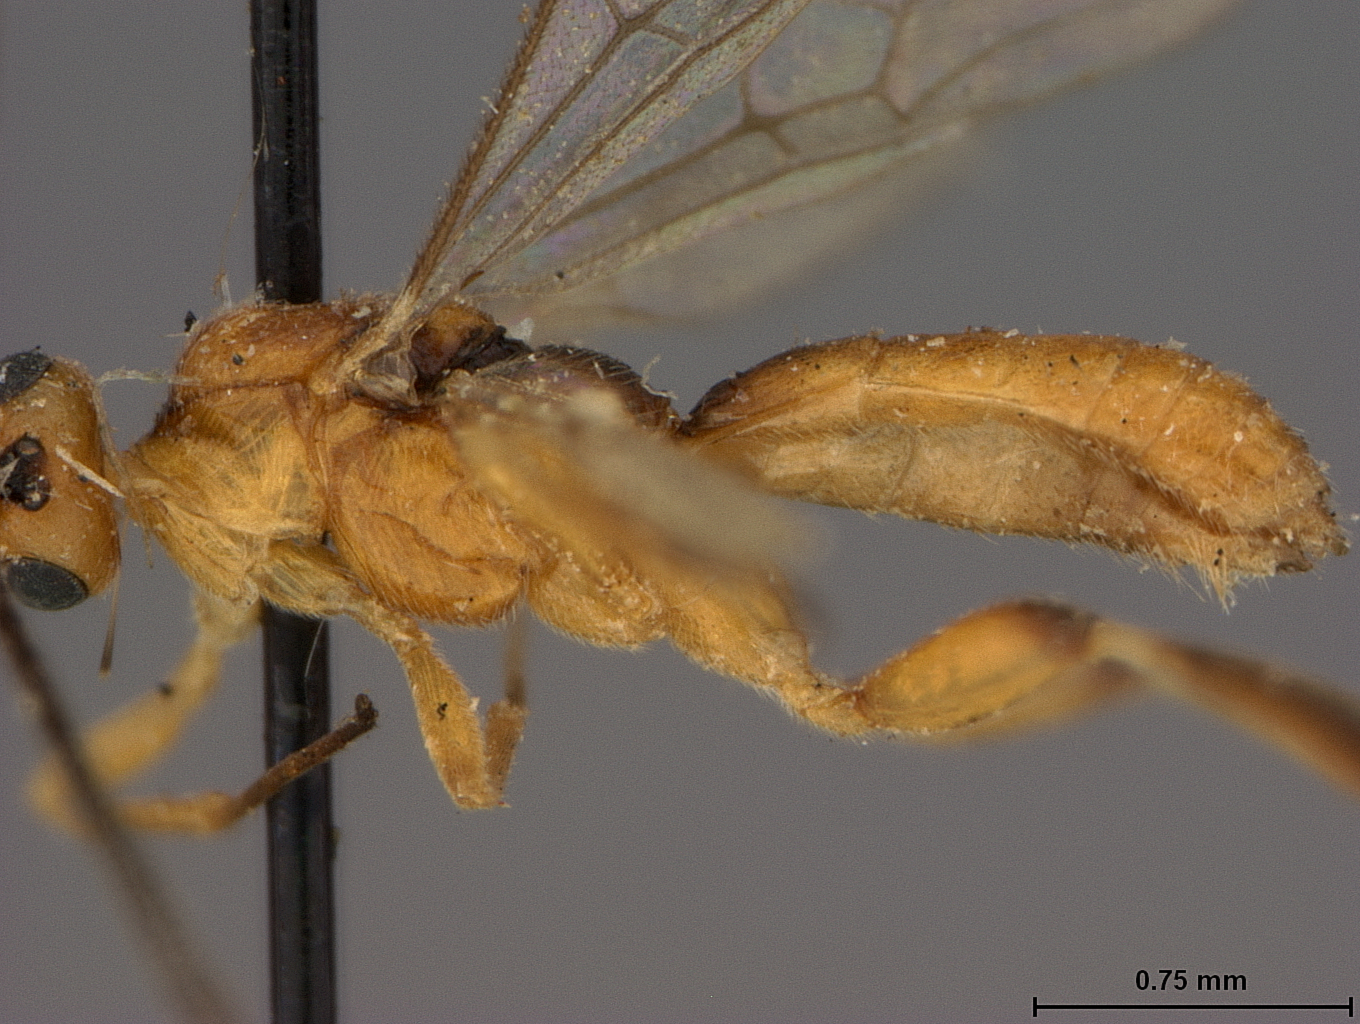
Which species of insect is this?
Orgilus kearfotti
